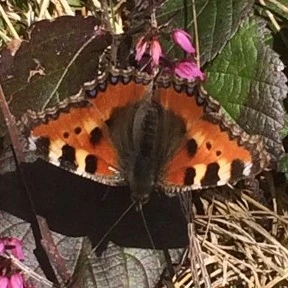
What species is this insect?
Aglais urticae
